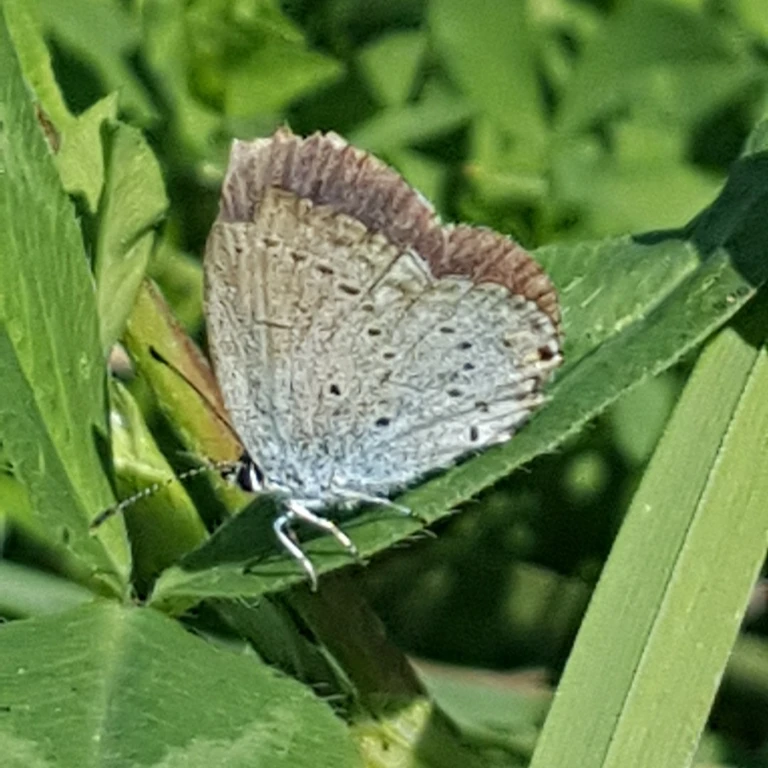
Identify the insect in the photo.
Cupido minimus
